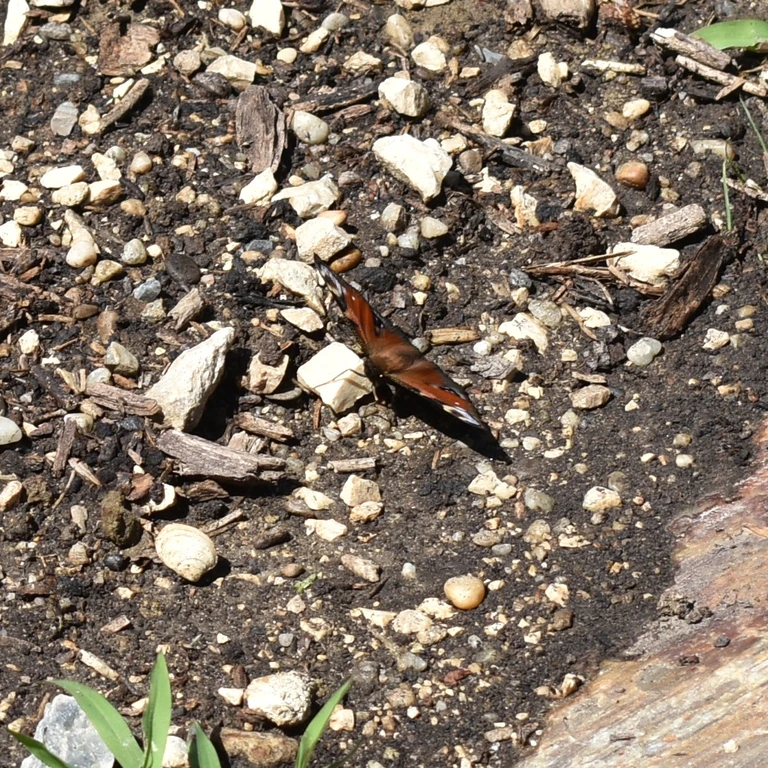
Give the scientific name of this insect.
Aglais io
